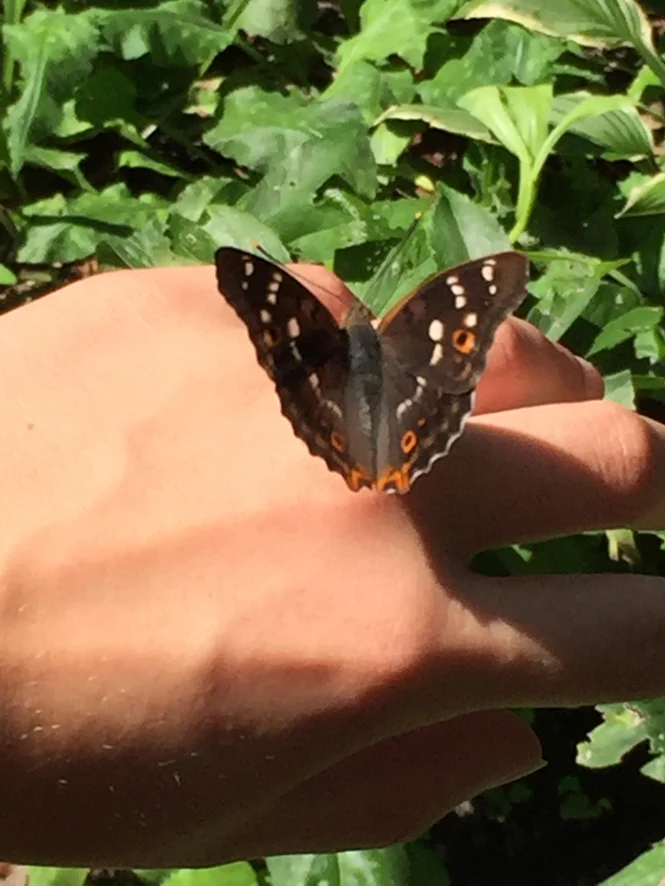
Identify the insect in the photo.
Apatura ilia
